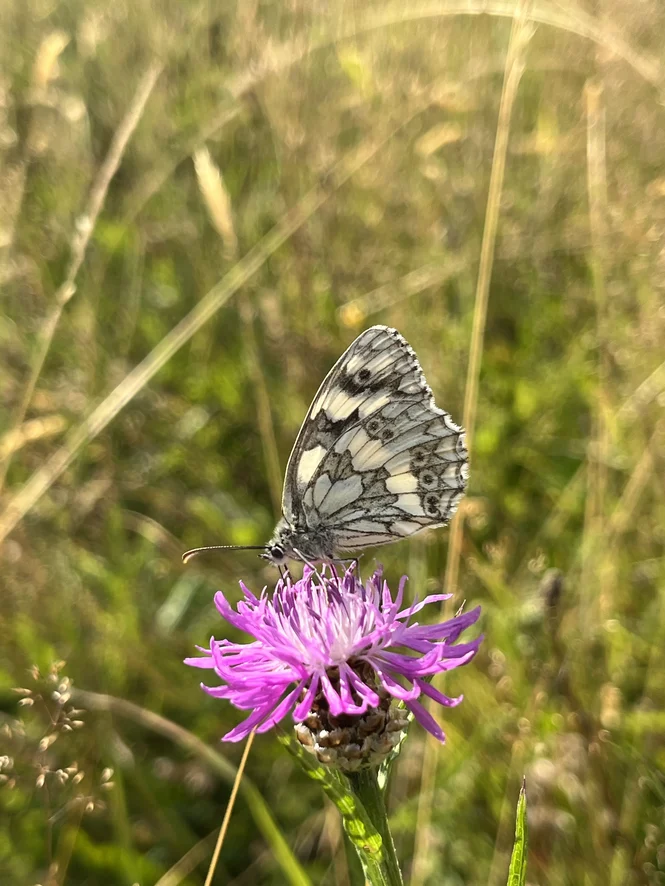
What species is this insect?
Melanargia galathea
